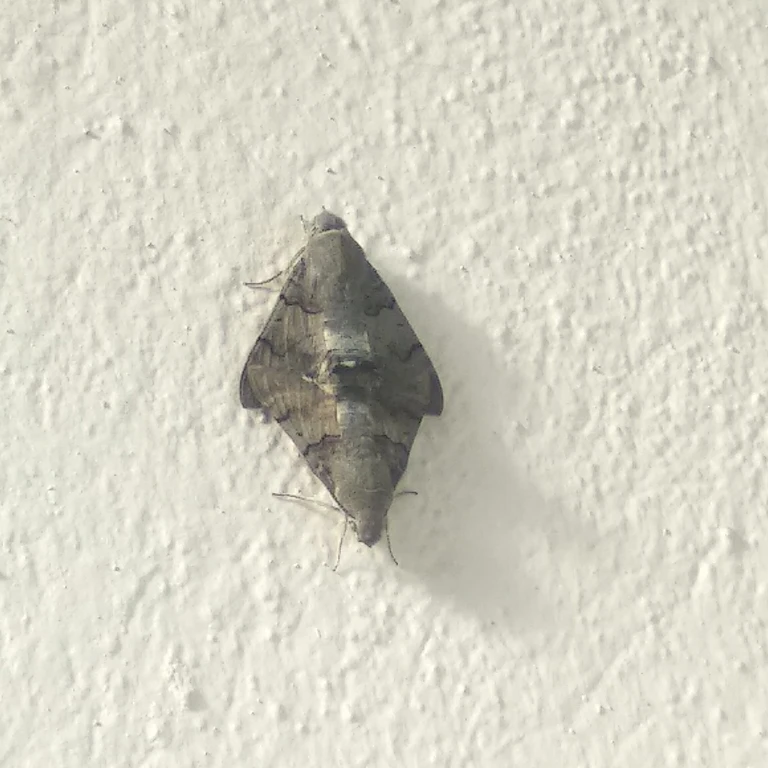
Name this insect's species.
Macroglossum stellatarum
